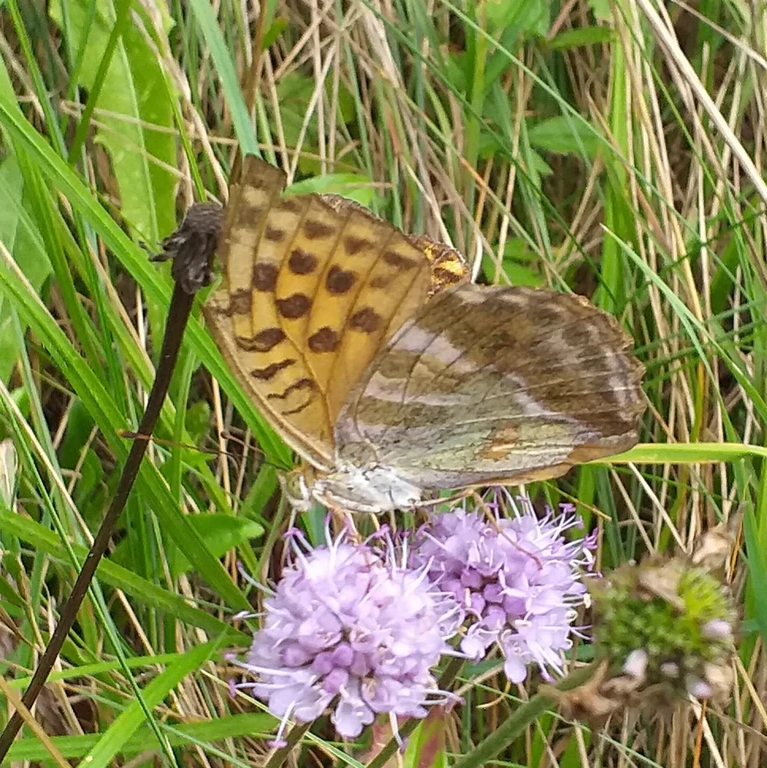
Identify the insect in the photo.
Argynnis paphia
